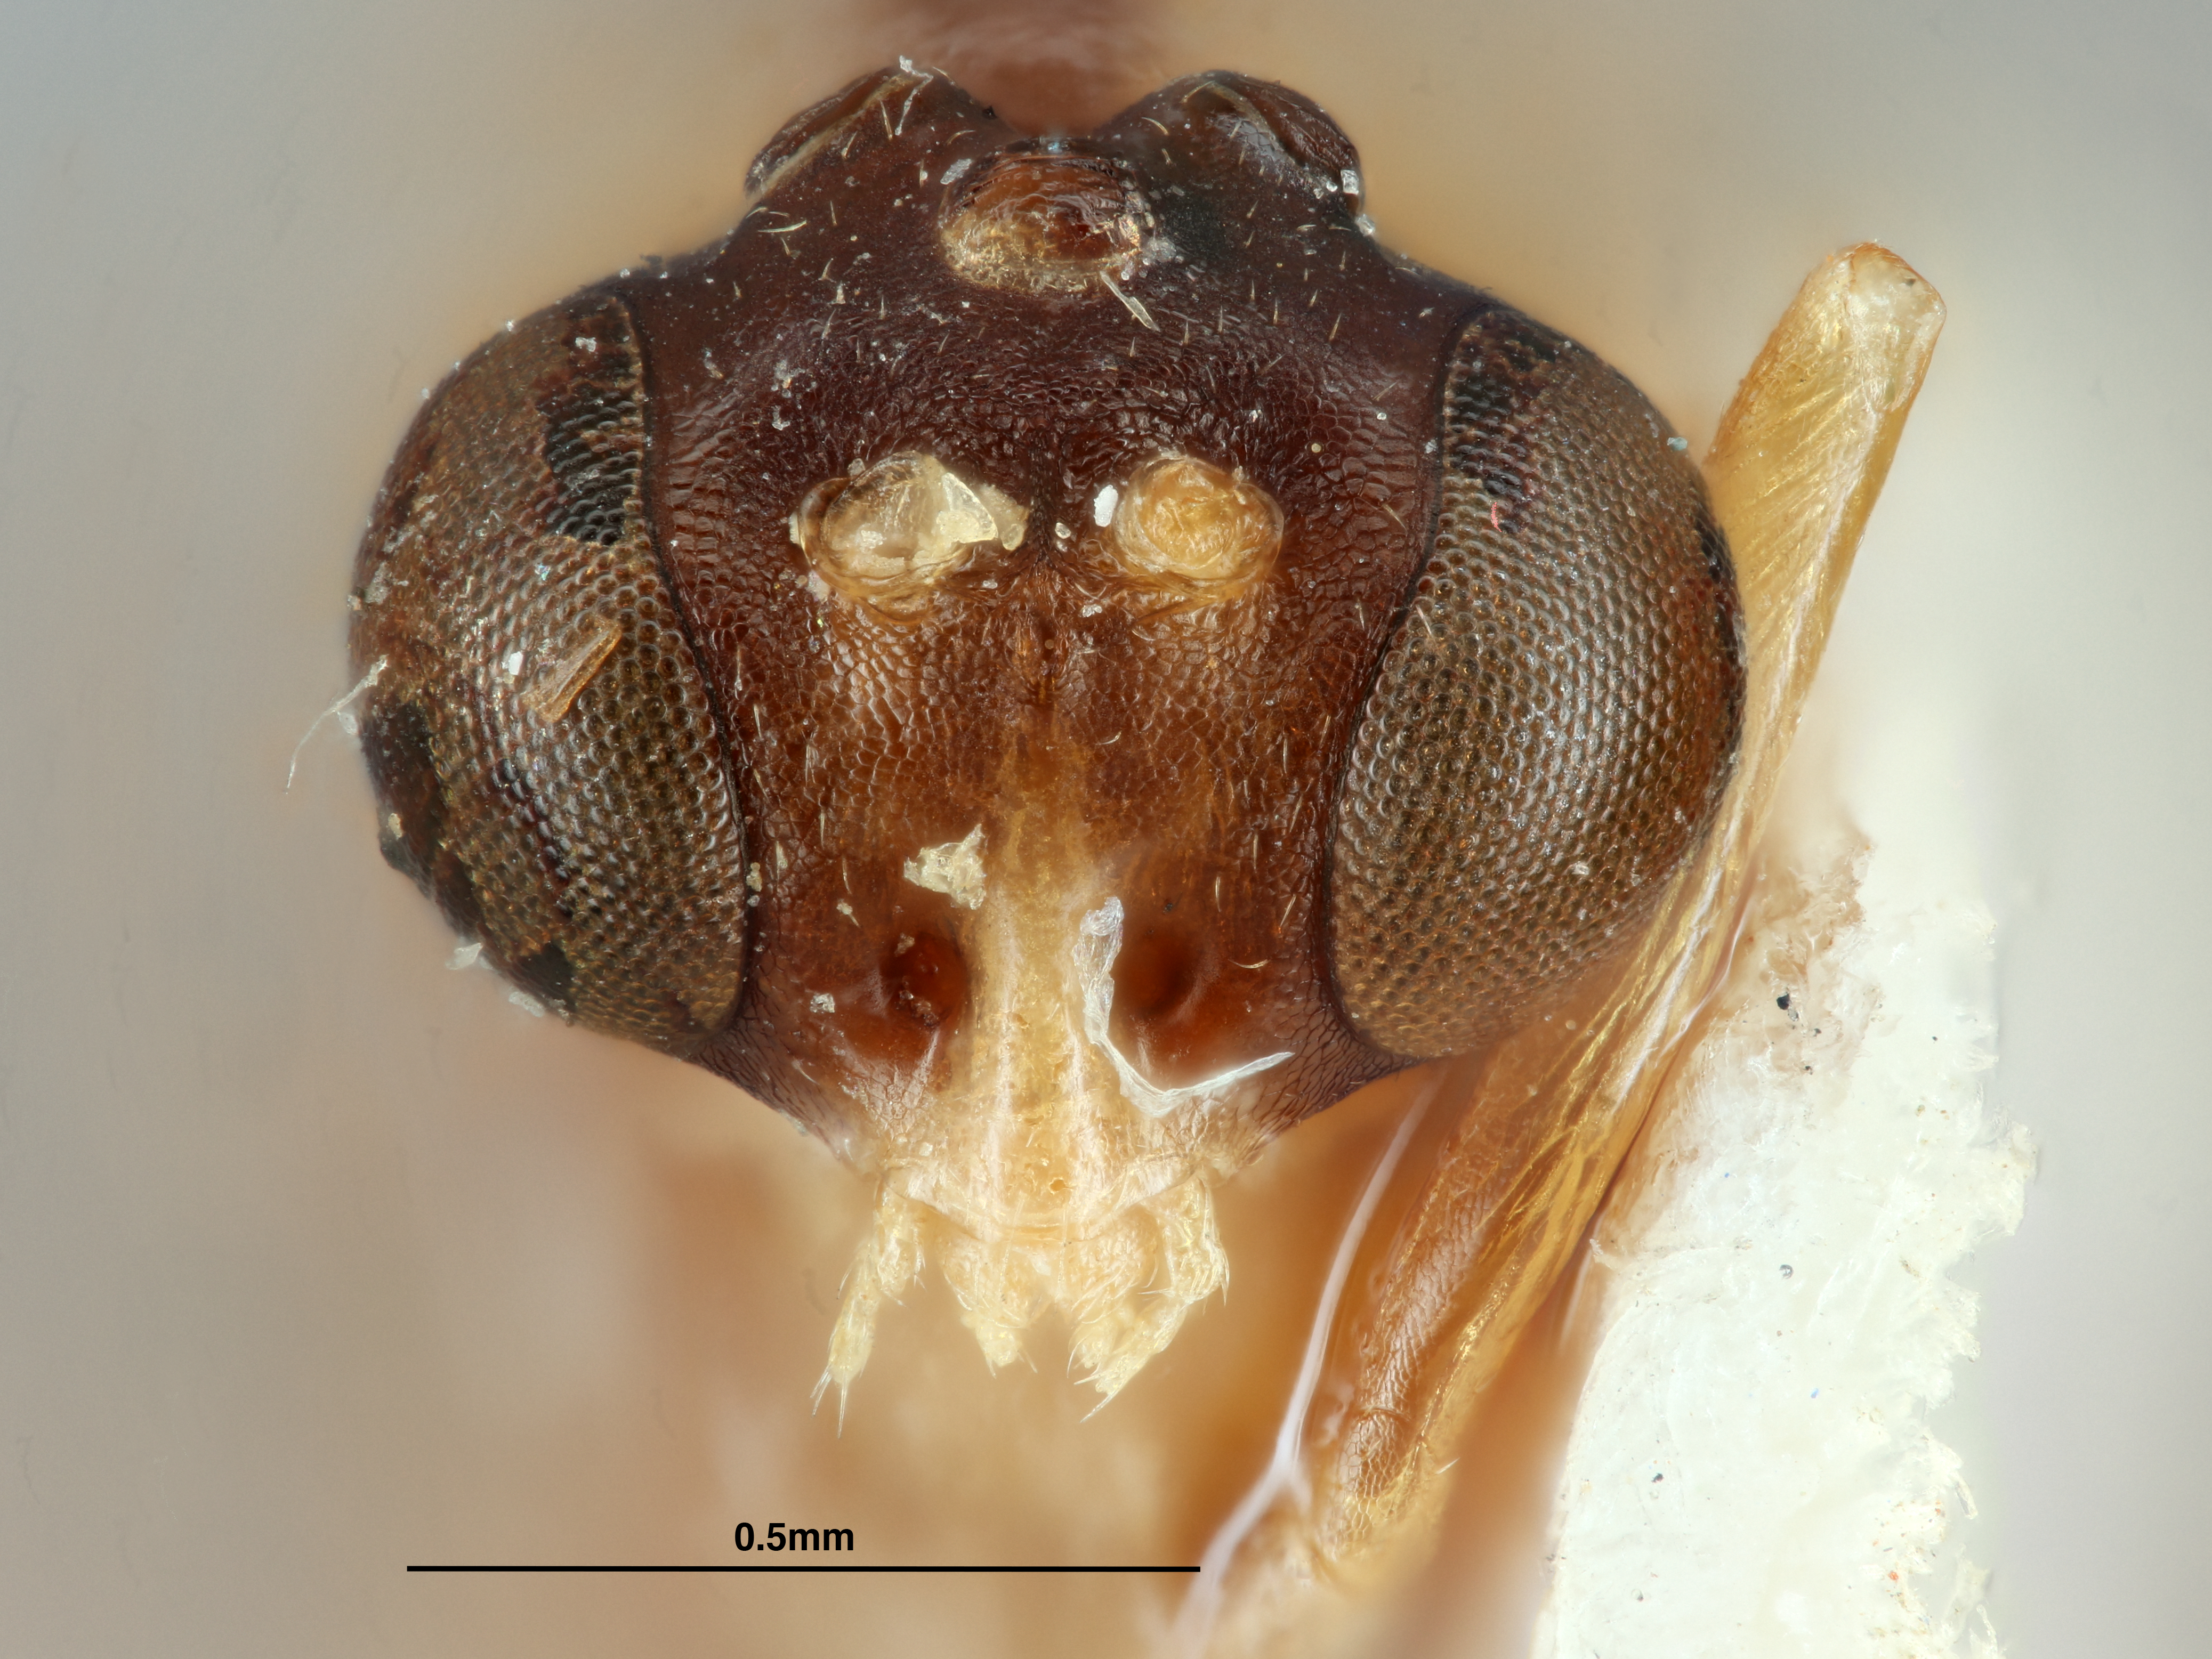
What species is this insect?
Eupachylloma flaviciacta
